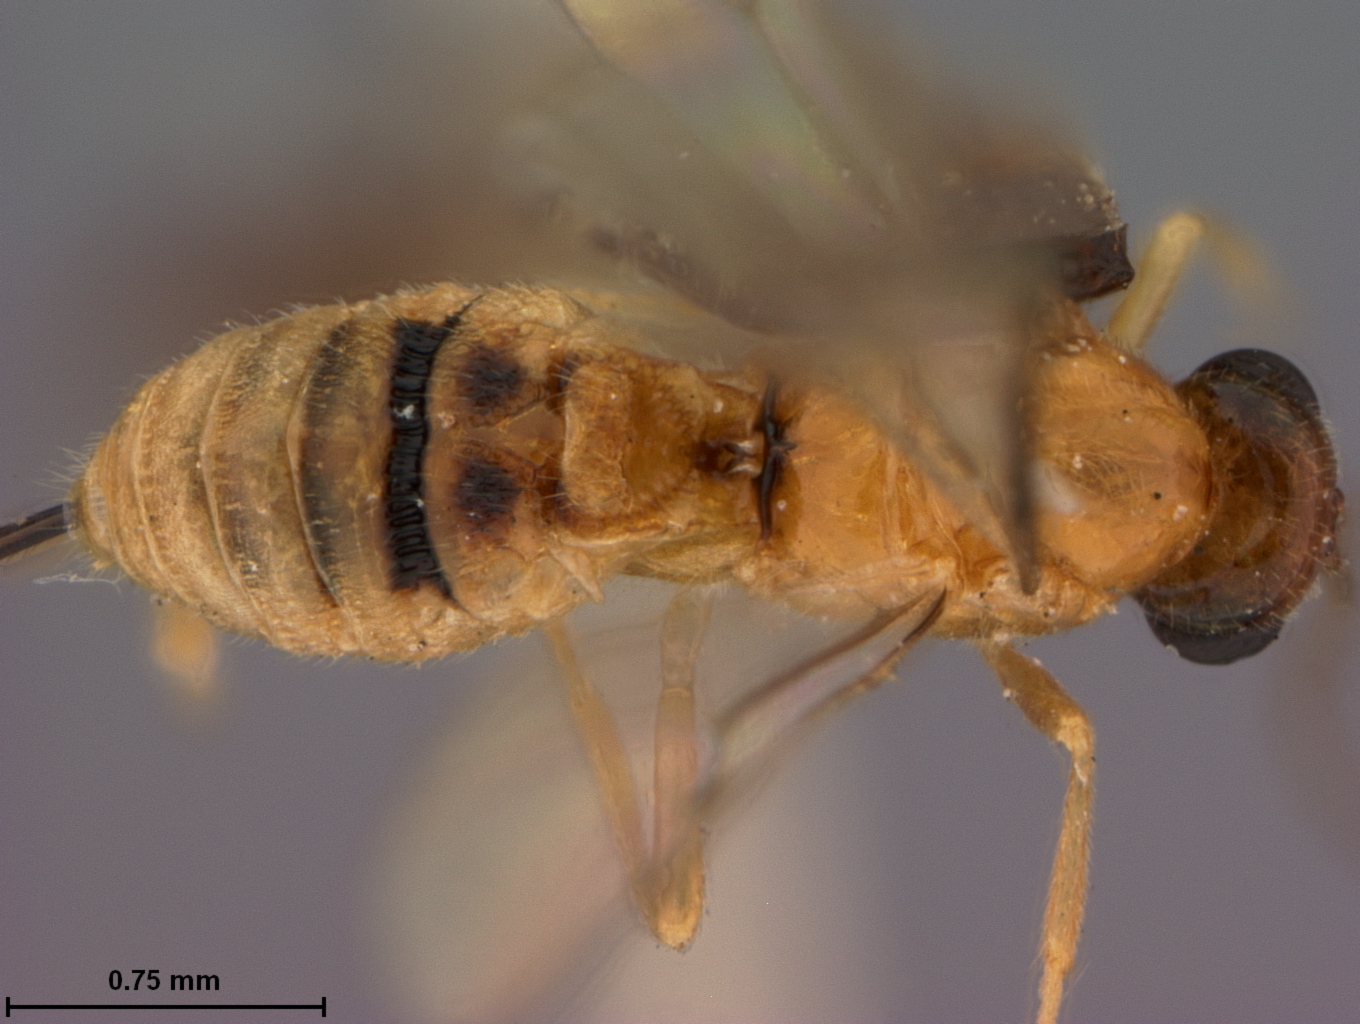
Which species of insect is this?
Microbracon uichancoi
